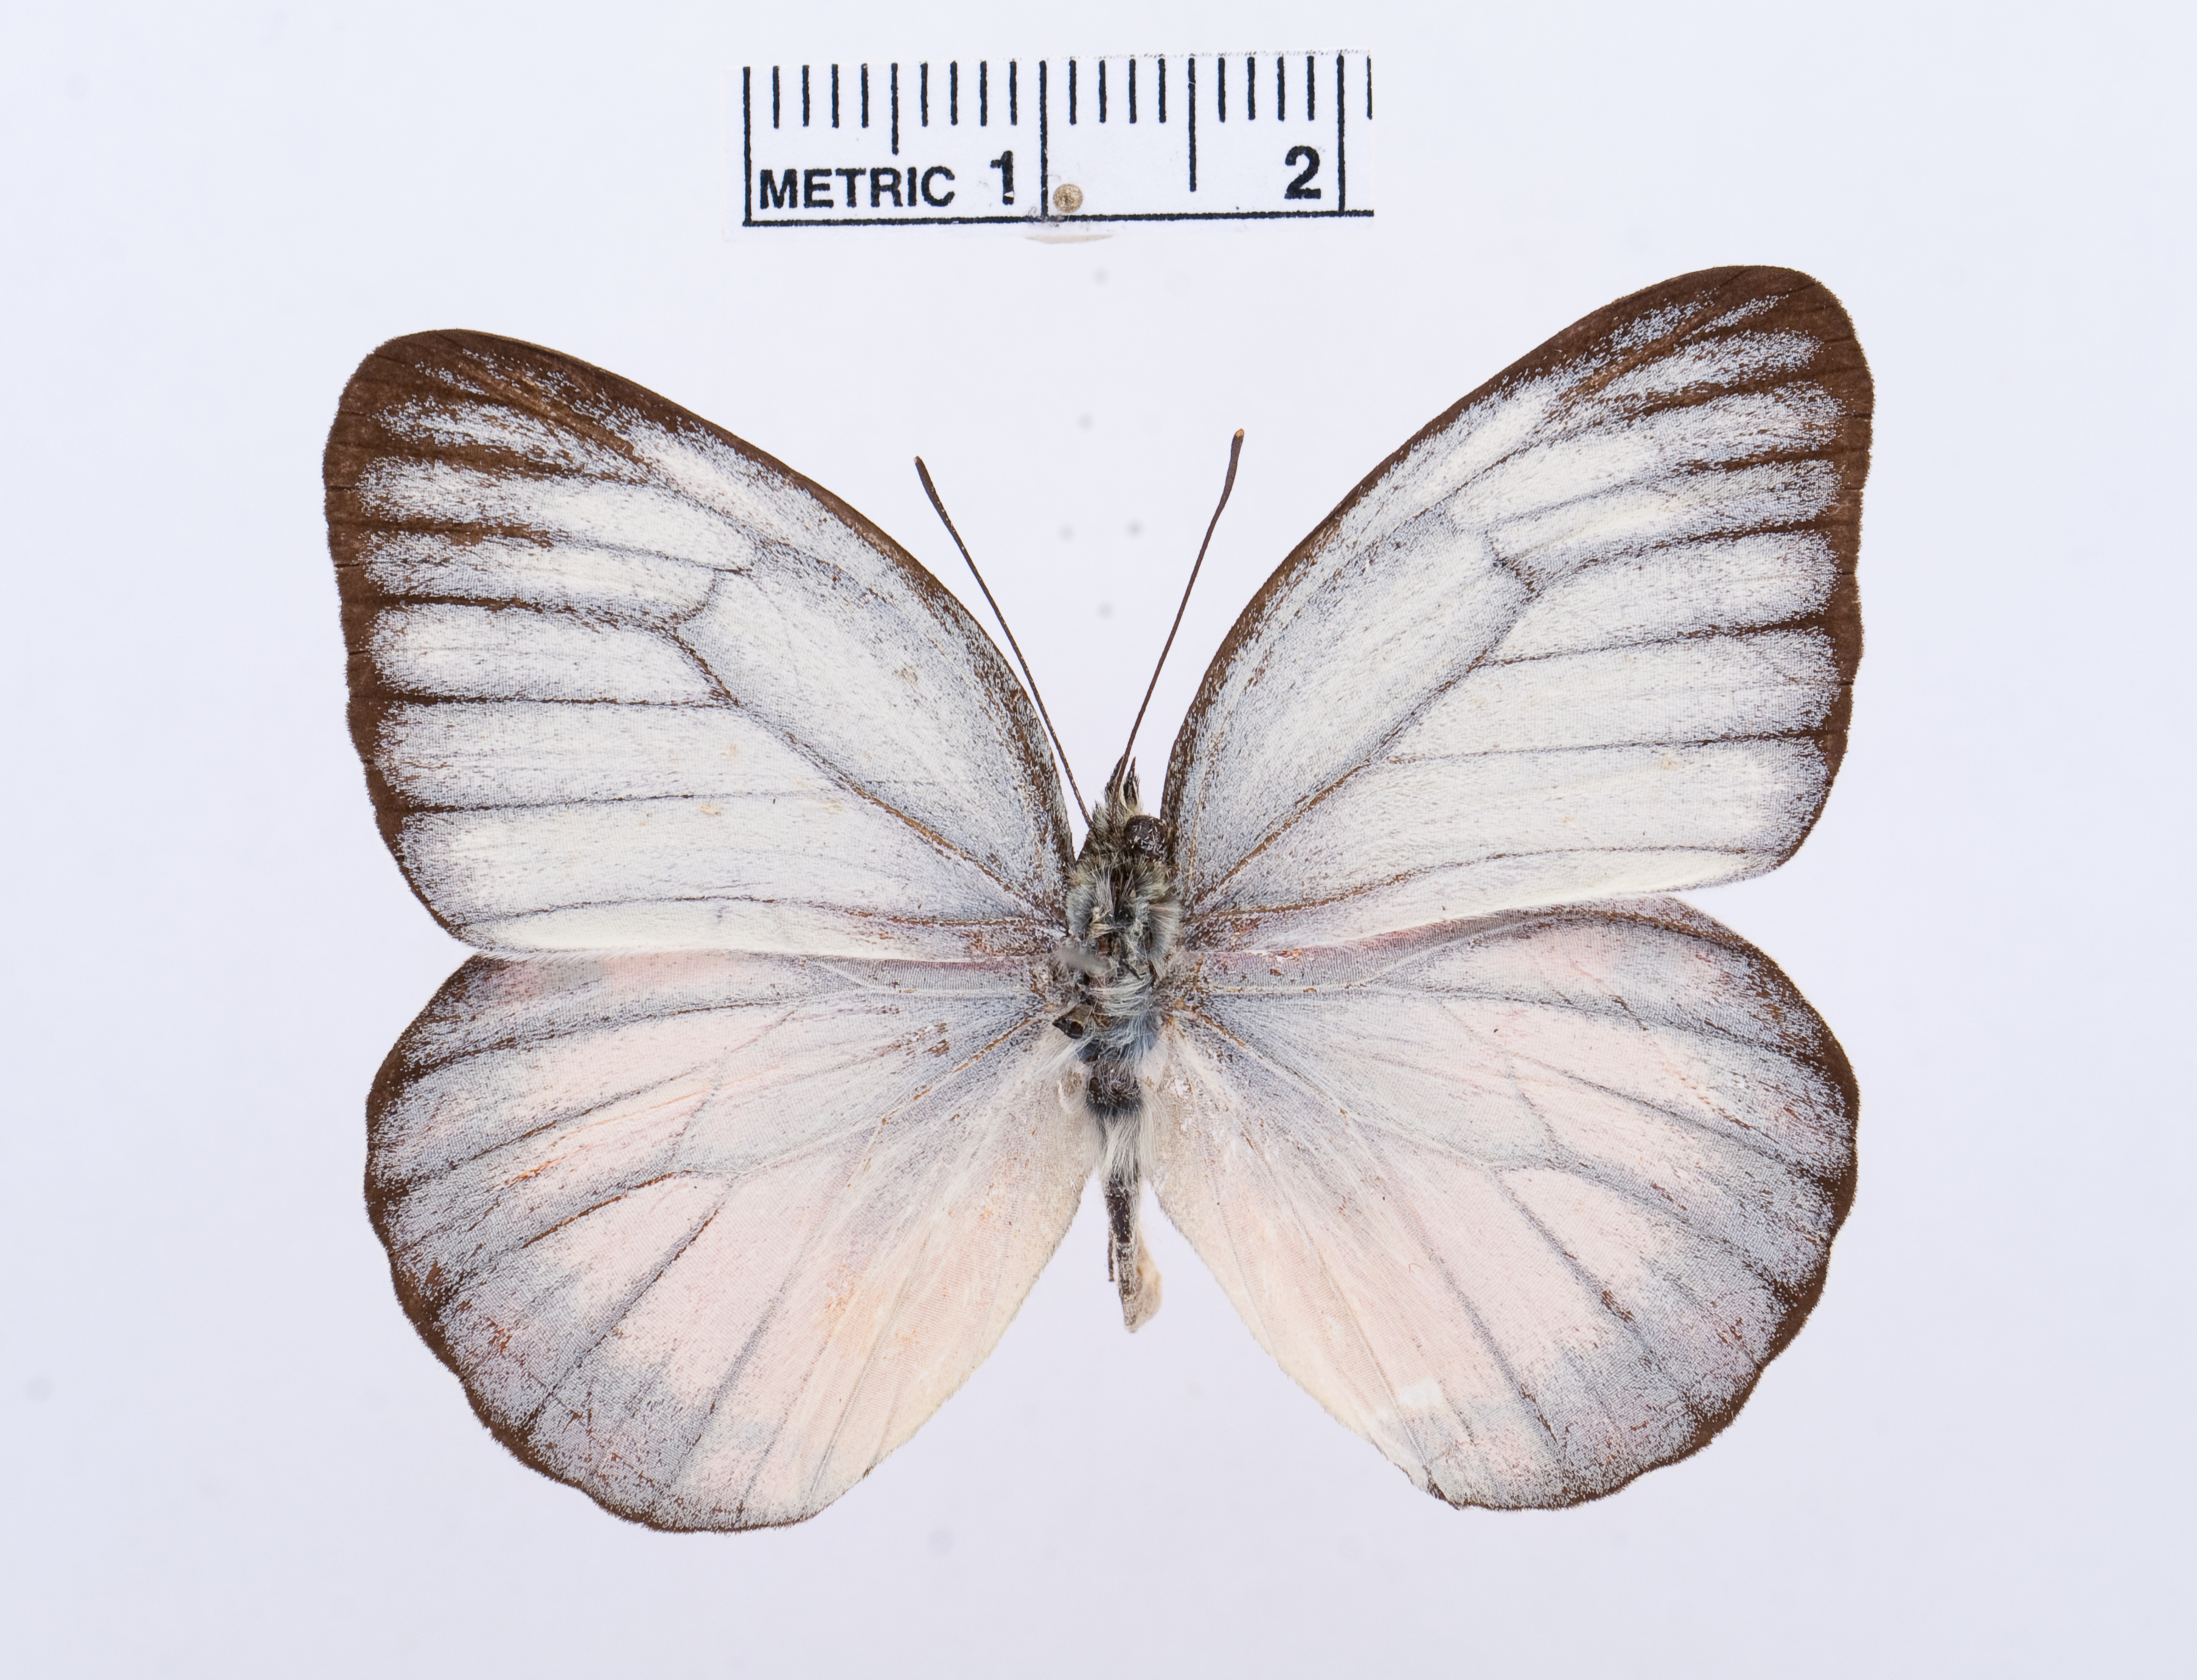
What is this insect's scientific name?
Cepora temena
